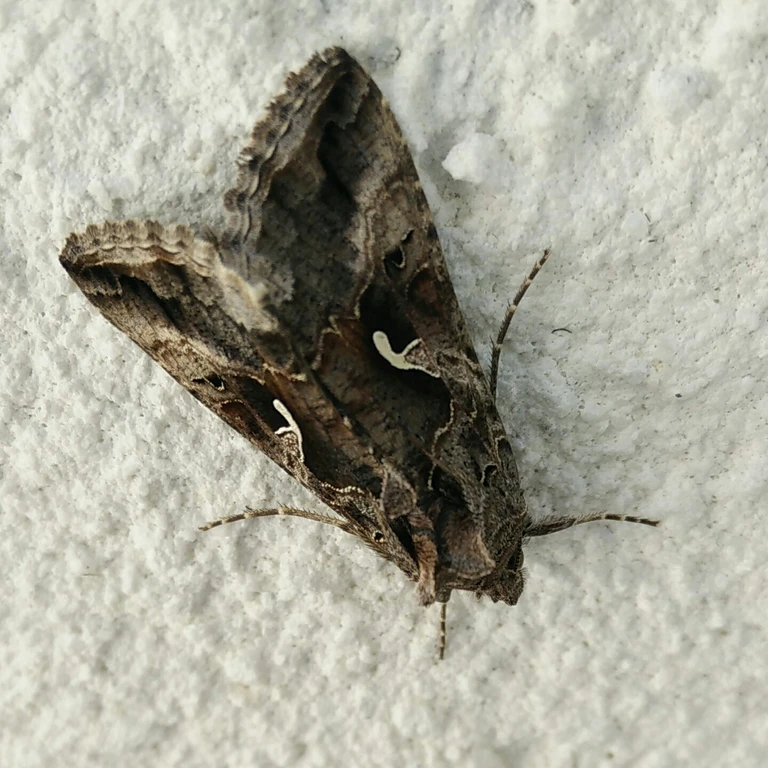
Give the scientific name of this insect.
Autographa gamma
